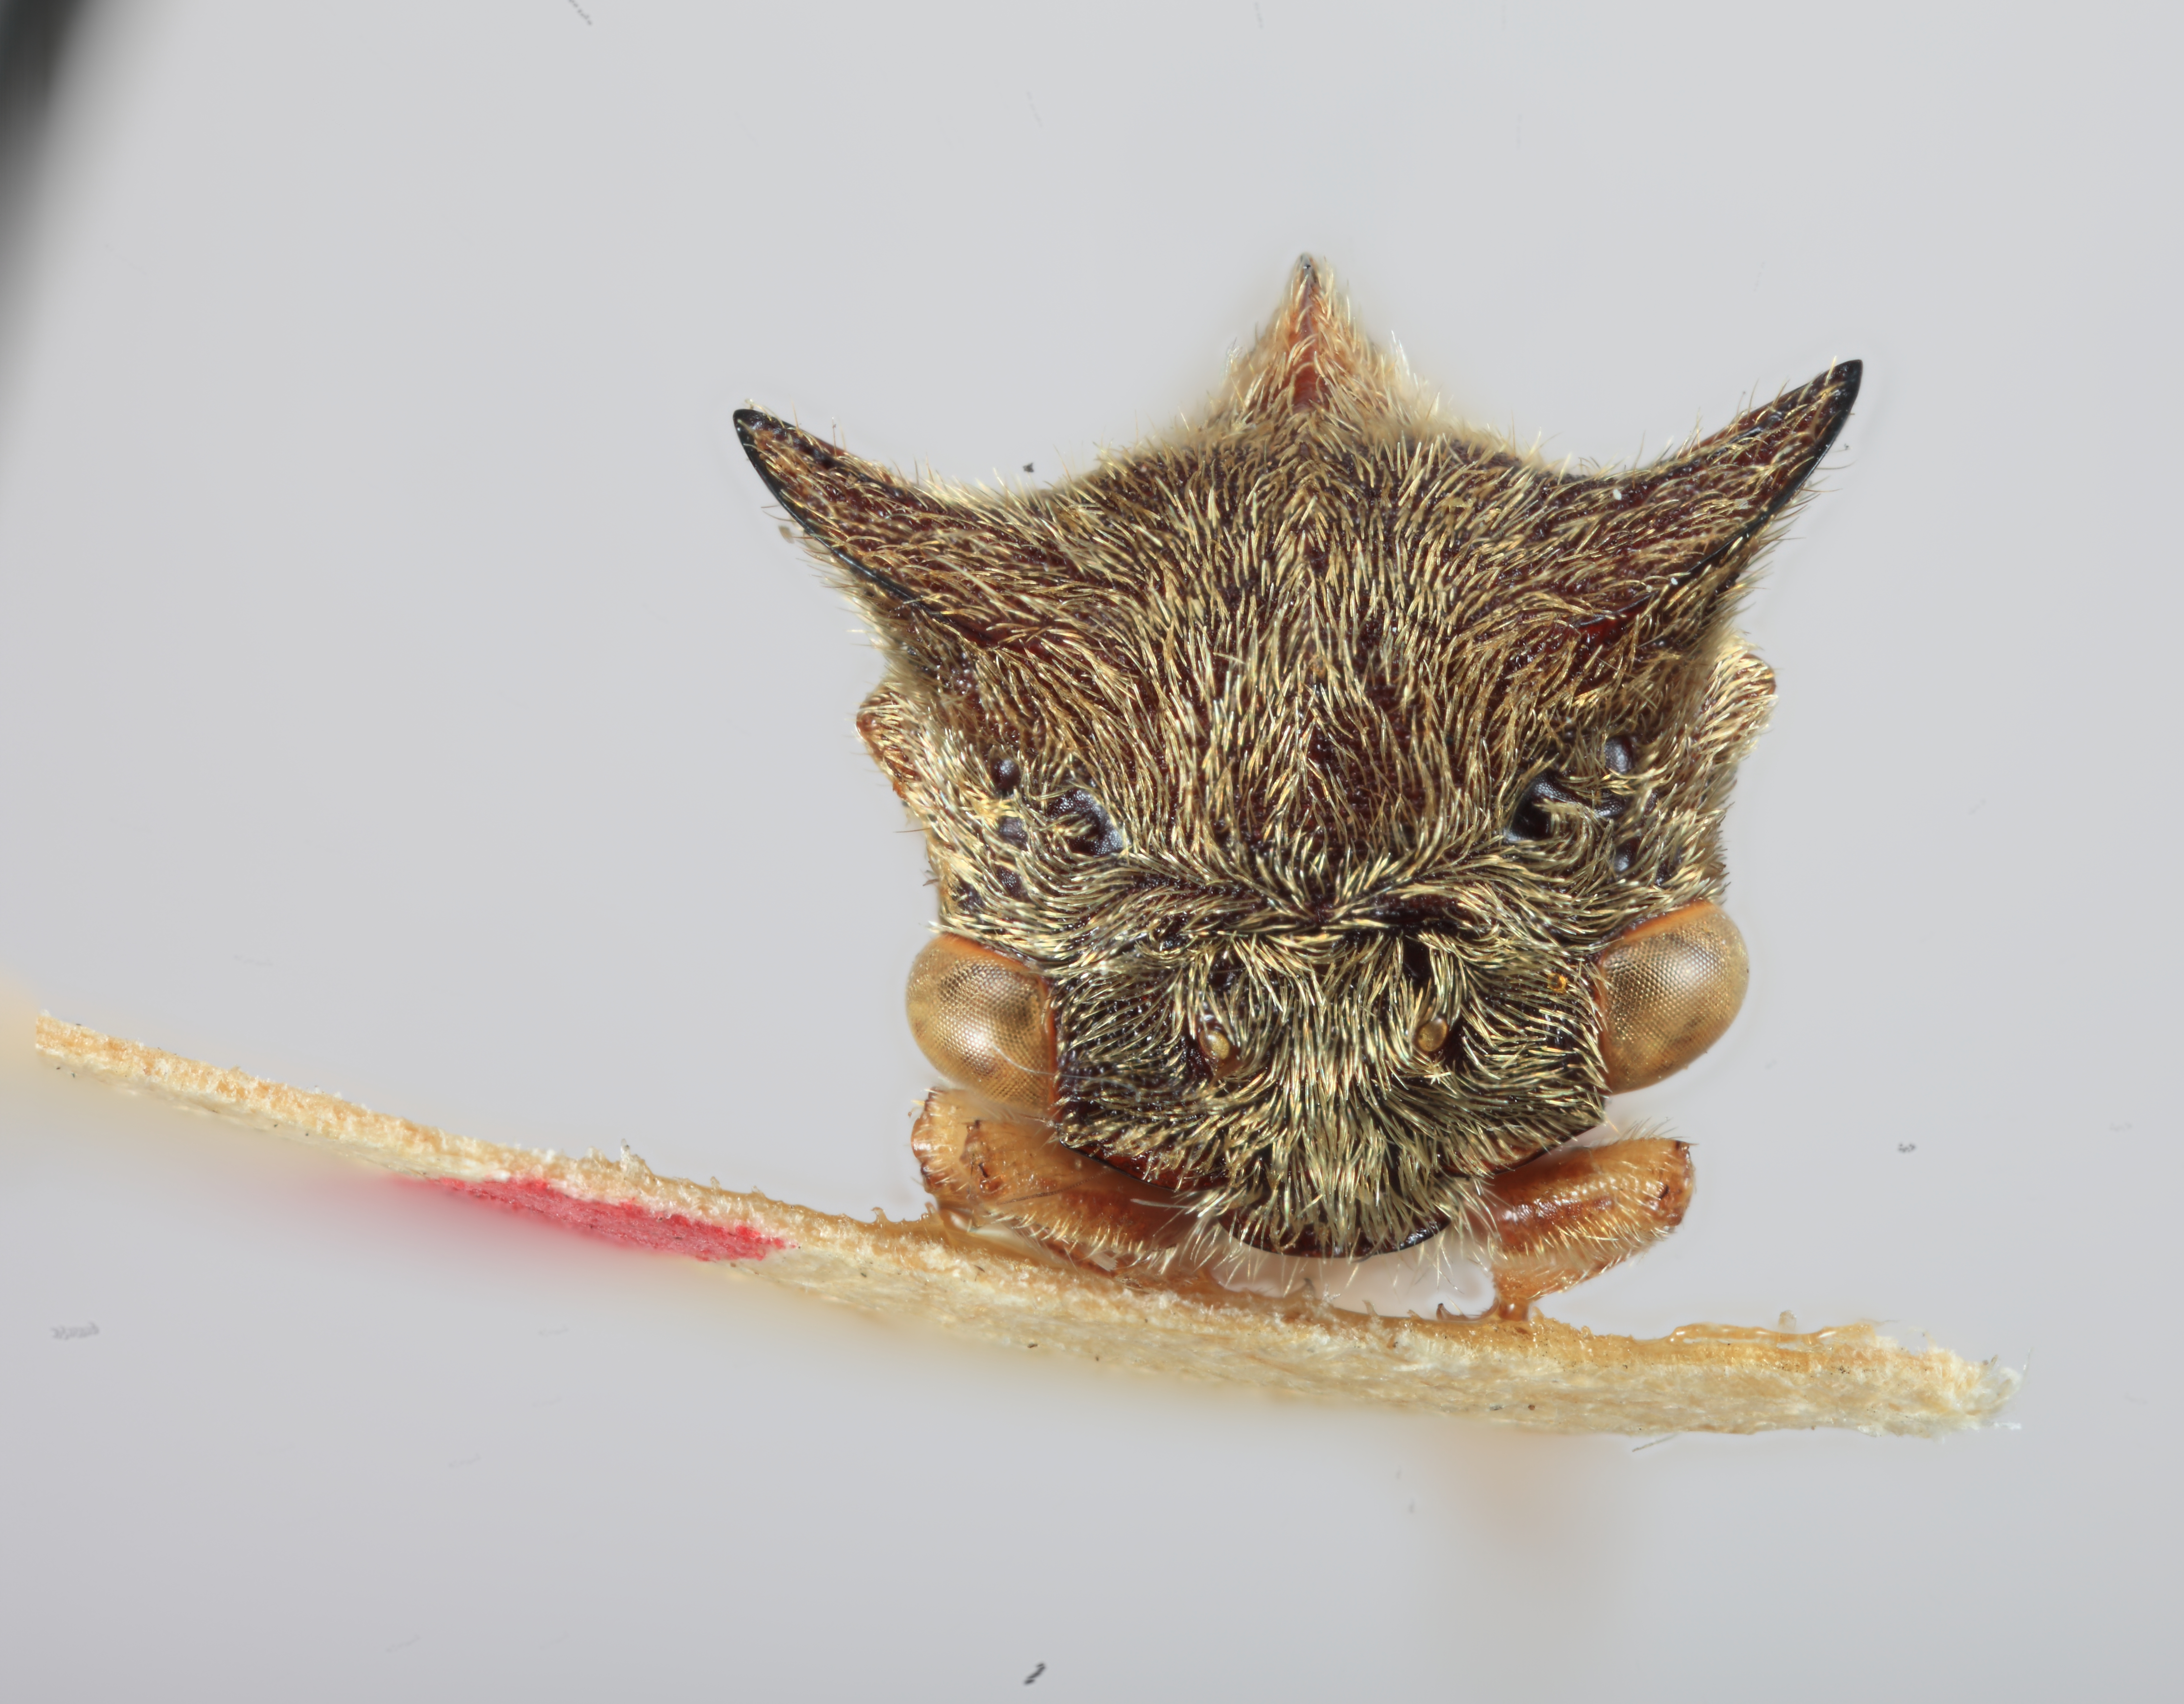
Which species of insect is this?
Tricentrus carinatus
